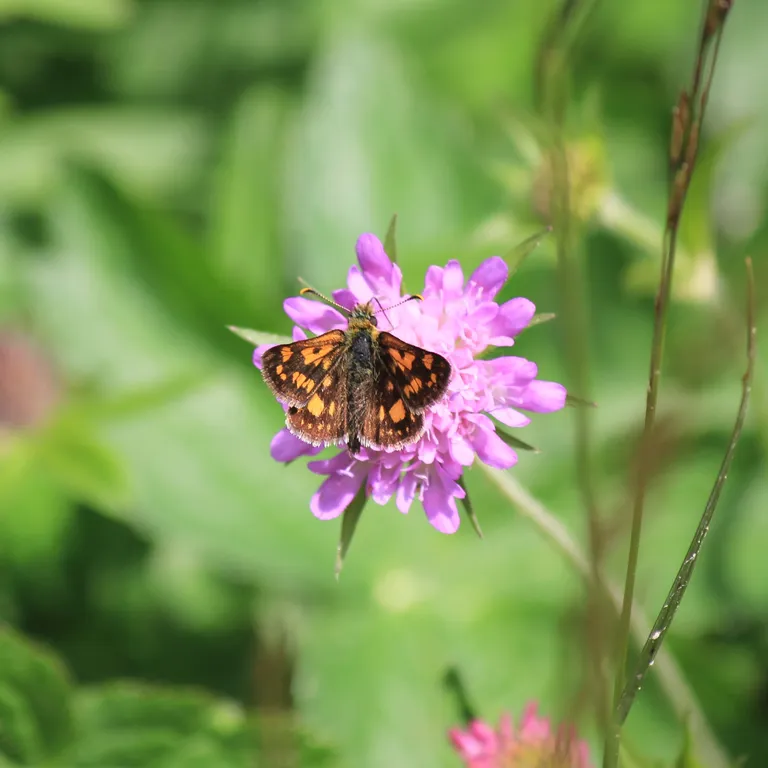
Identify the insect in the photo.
Carterocephalus palaemon
